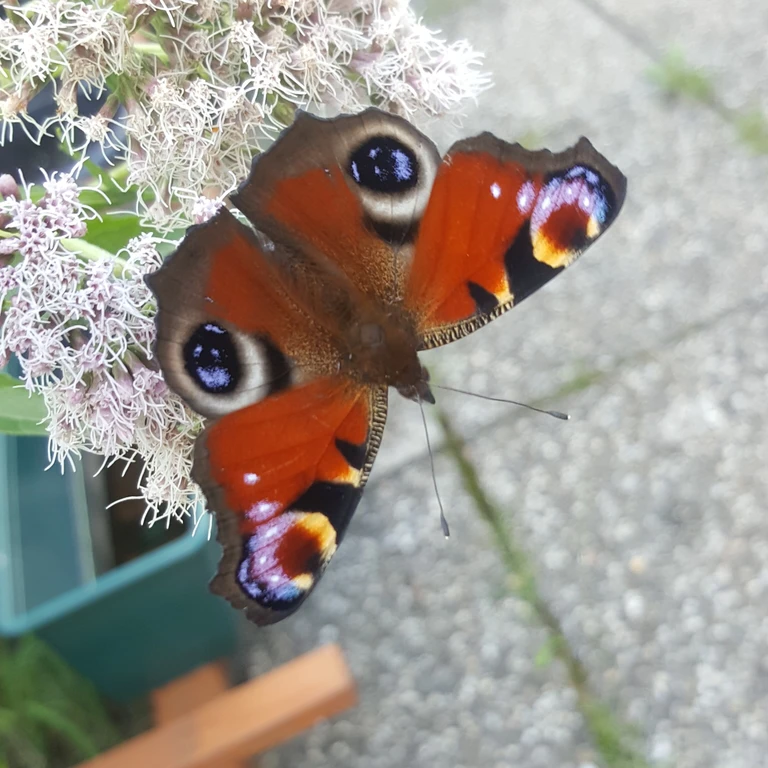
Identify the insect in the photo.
Aglais io
